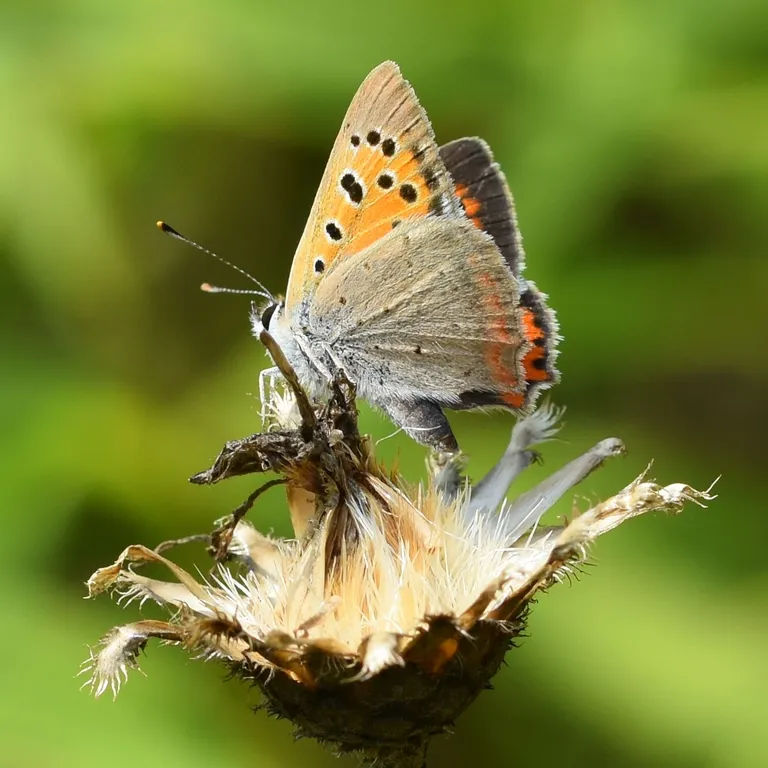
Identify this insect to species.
Lycaena phlaeas
